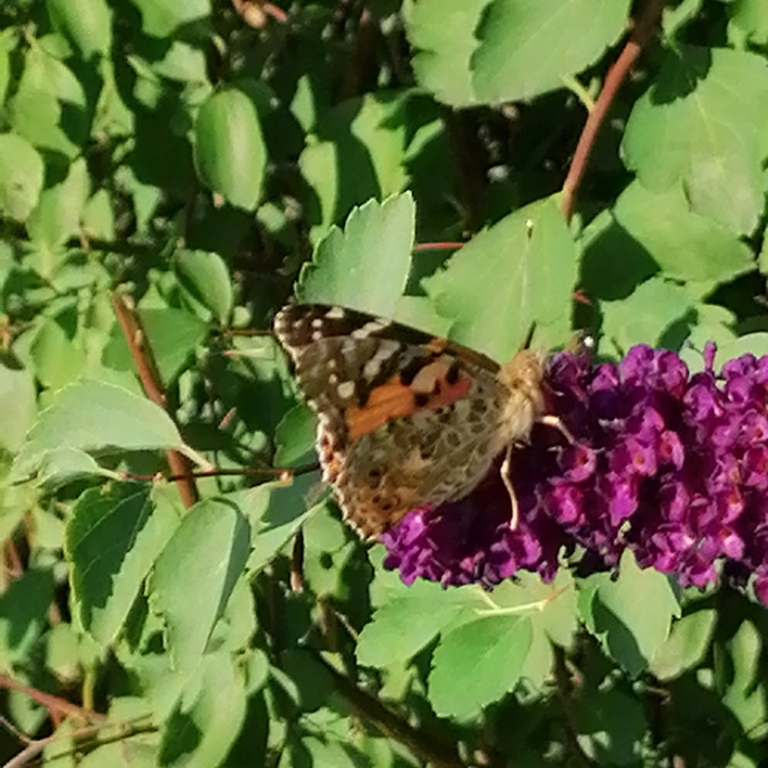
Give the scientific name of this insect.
Vanessa cardui
